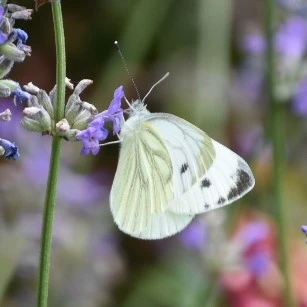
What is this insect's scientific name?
Pieris napi
